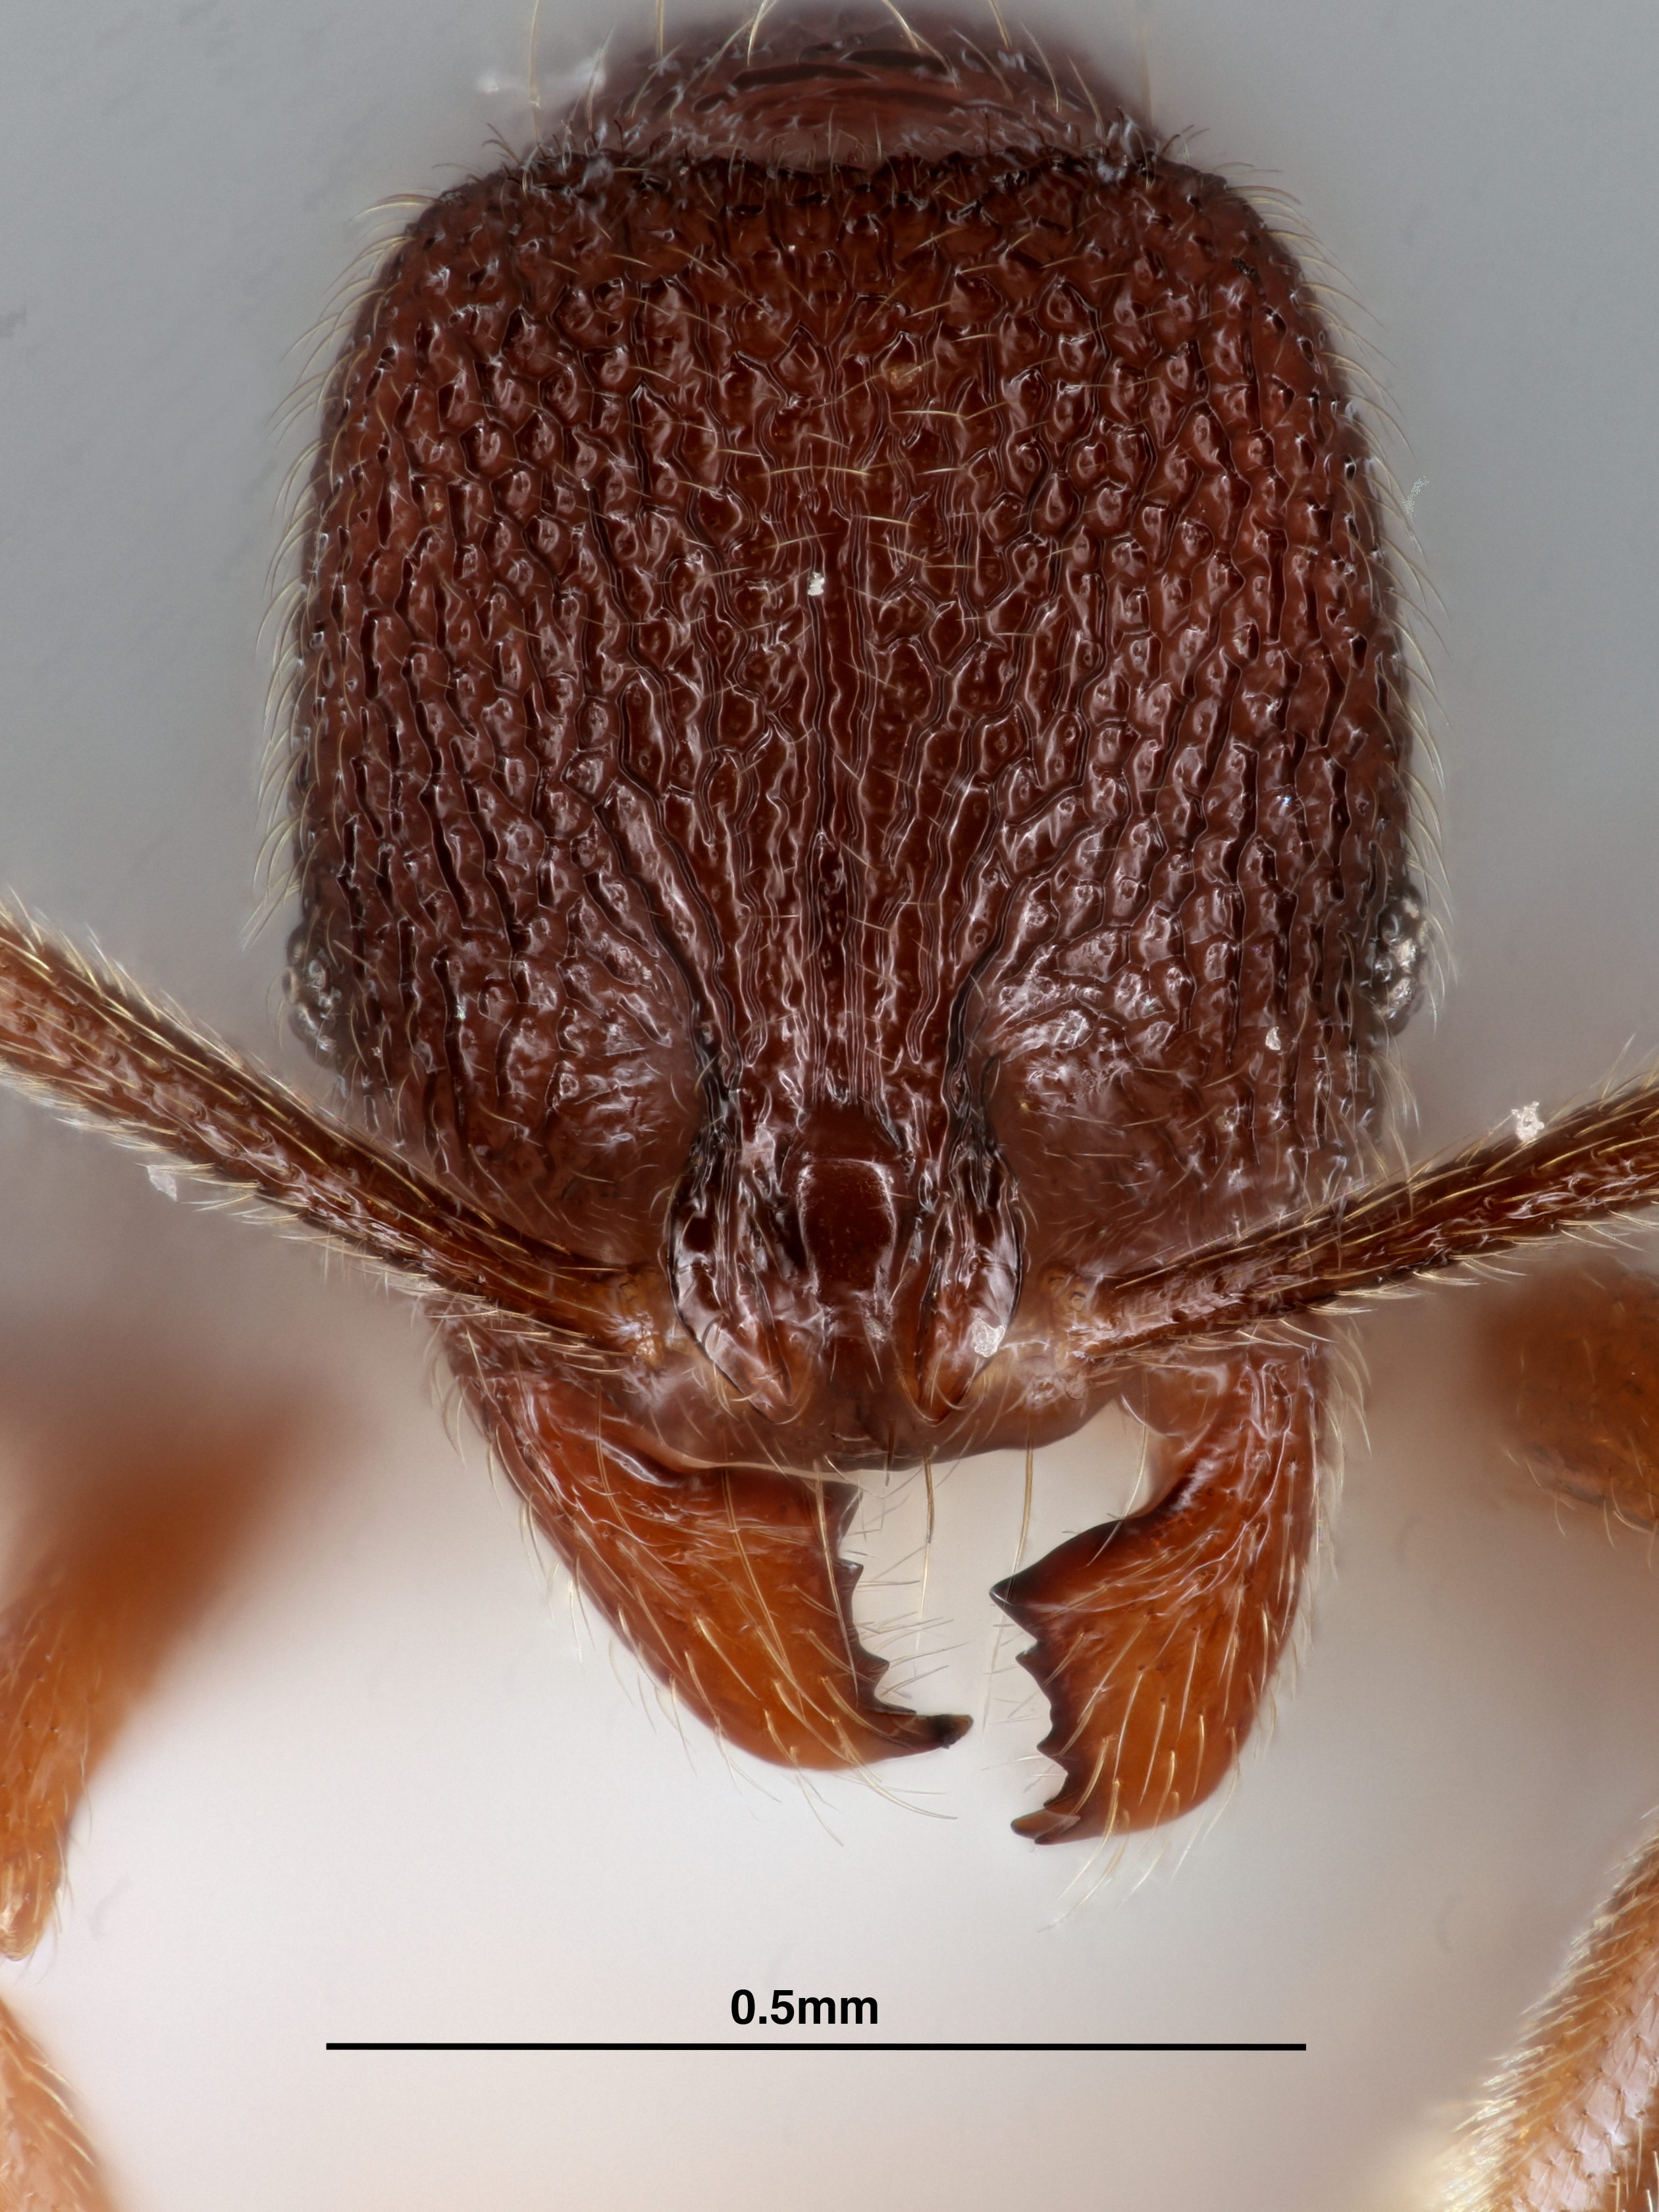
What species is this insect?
Stenamma catracho
